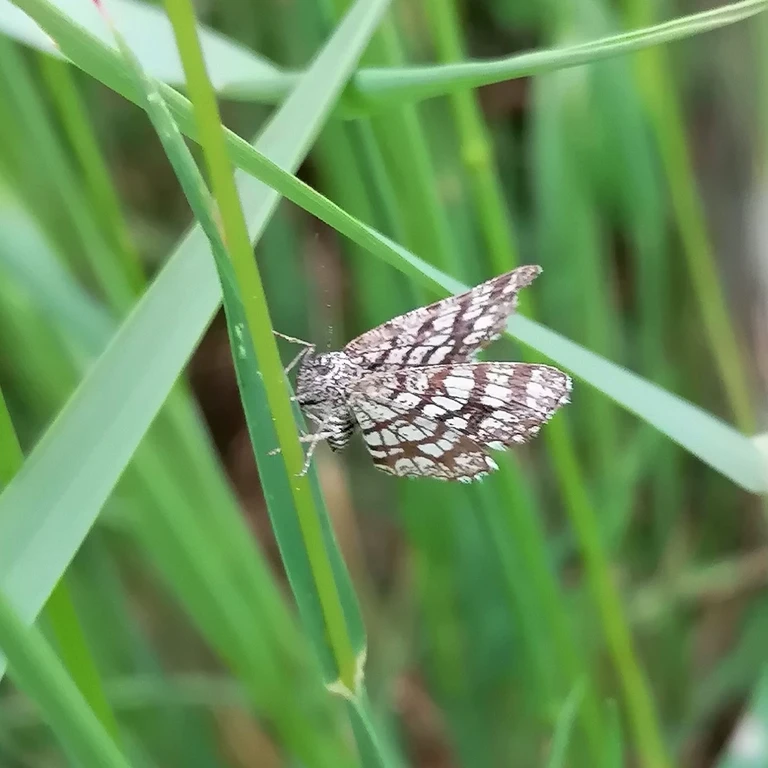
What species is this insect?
Chiasmia clathrata
